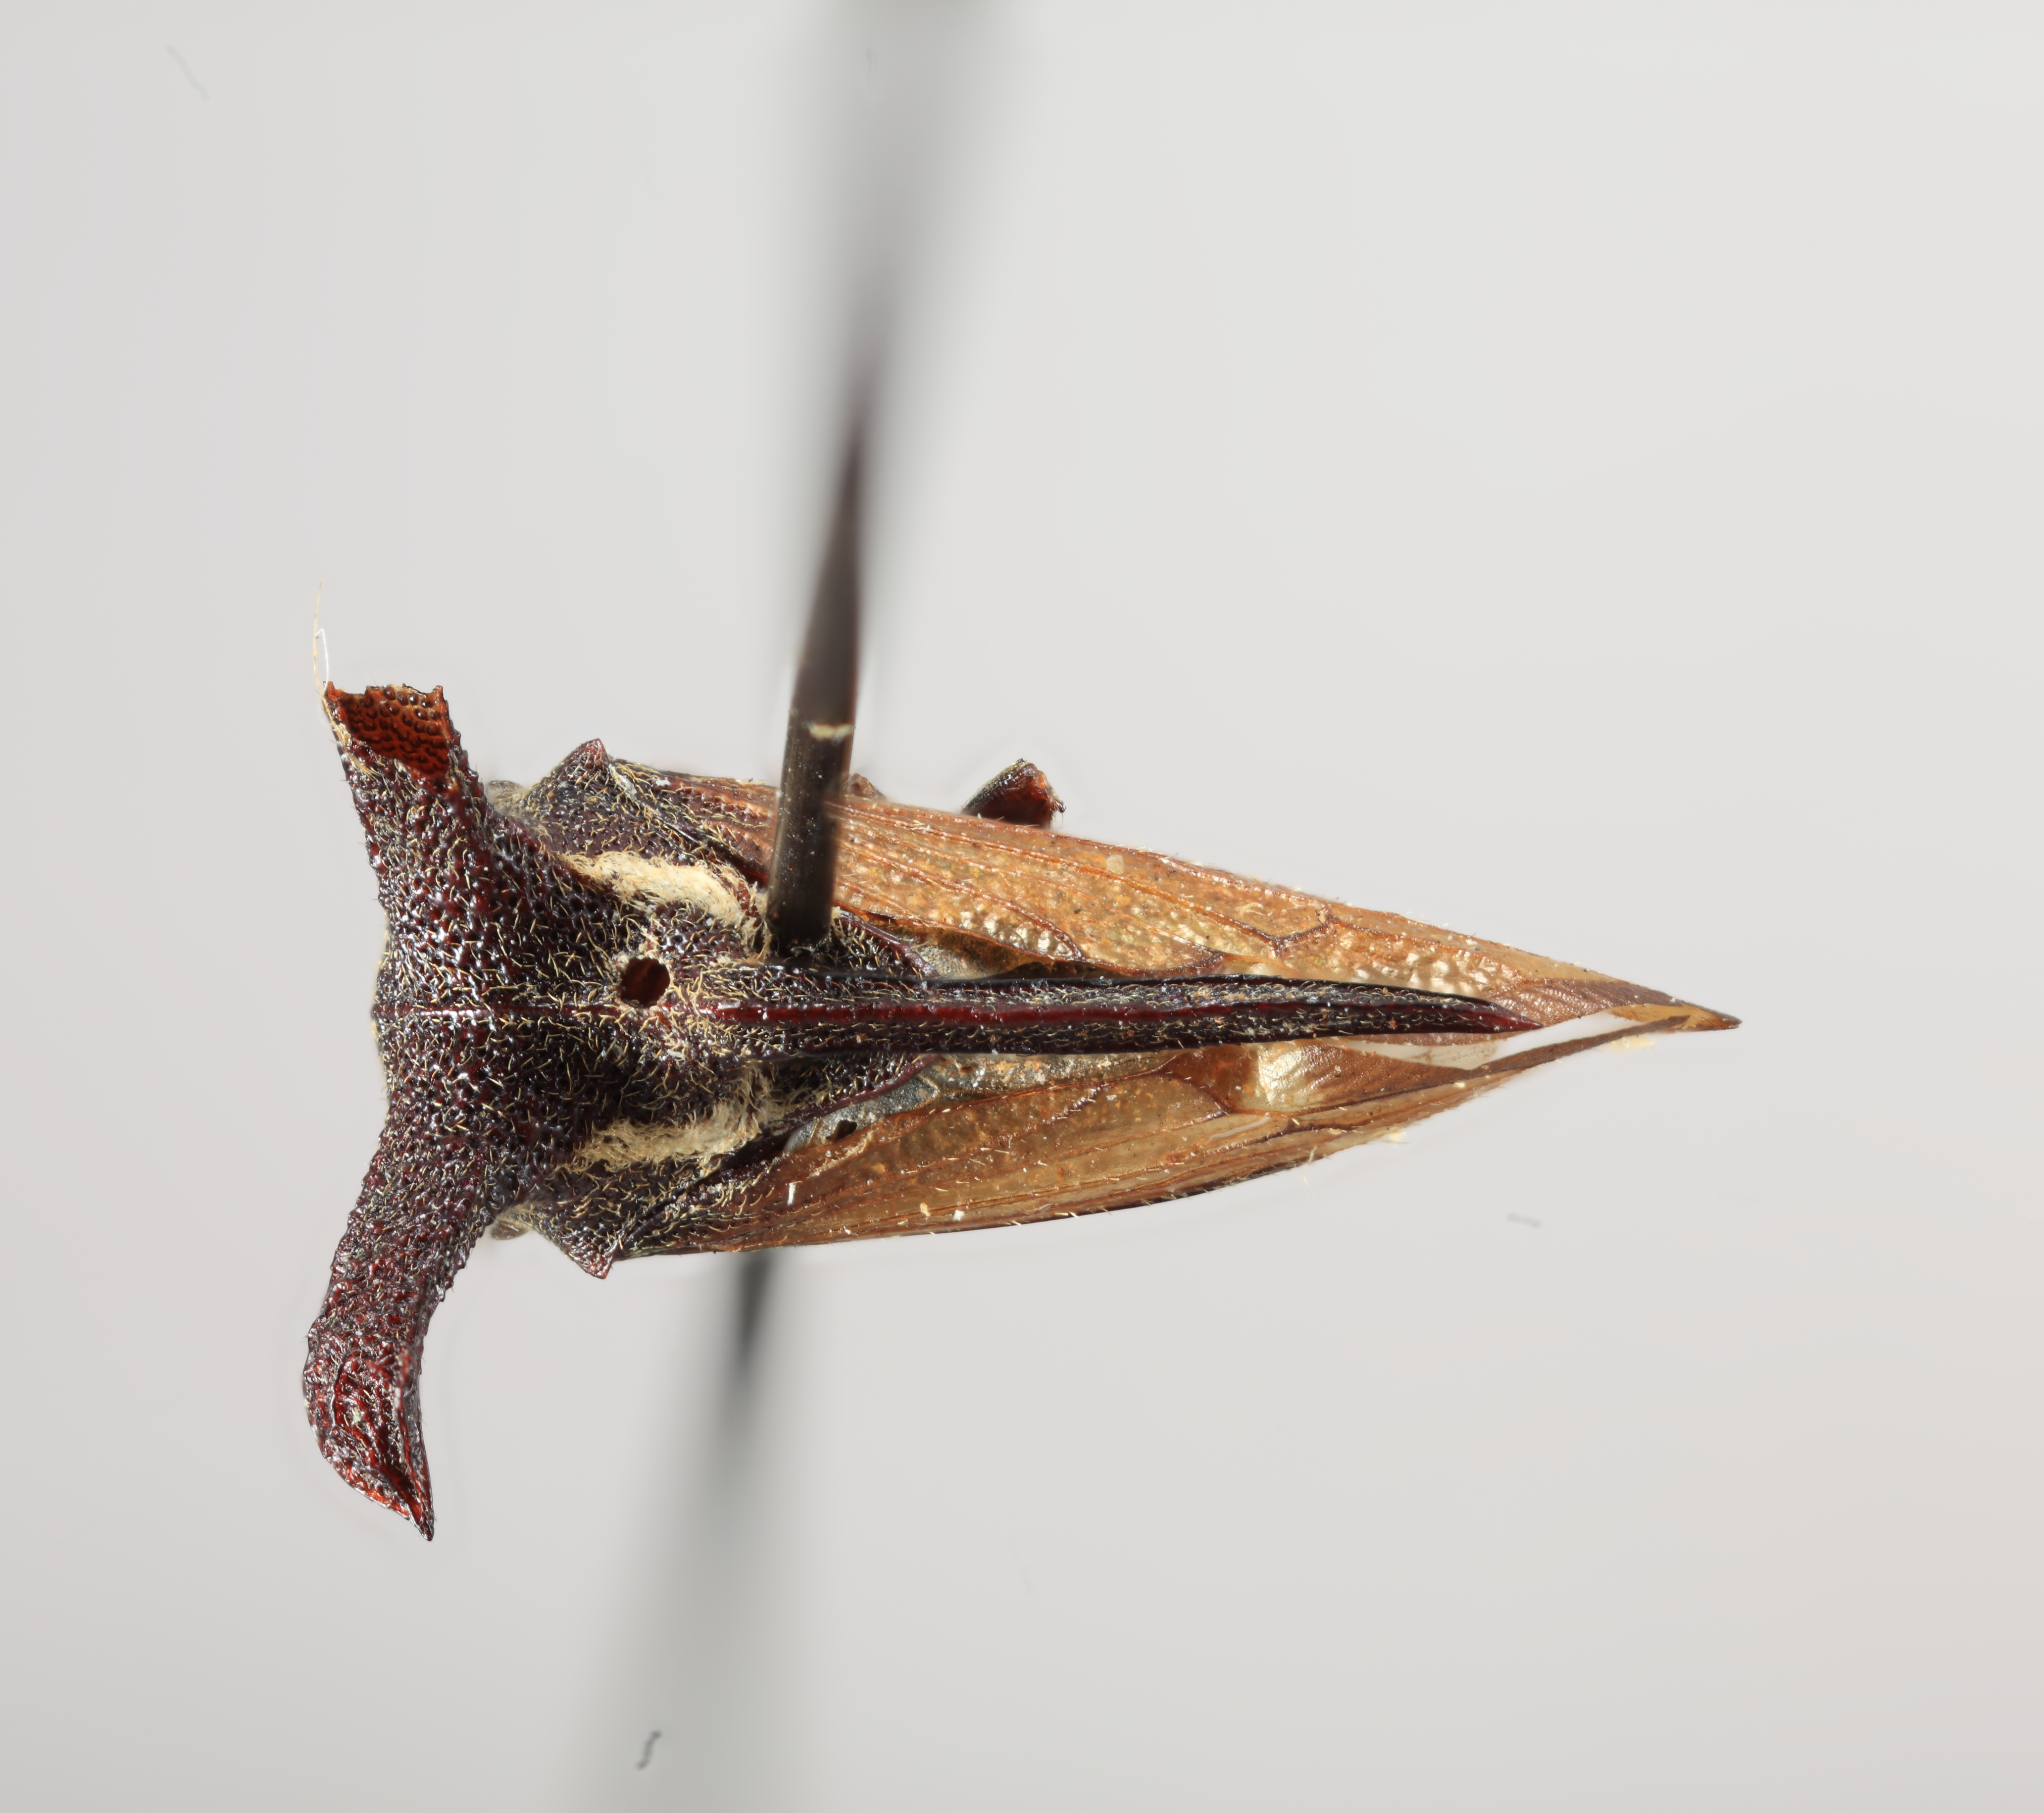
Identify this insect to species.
Anchon gunni
